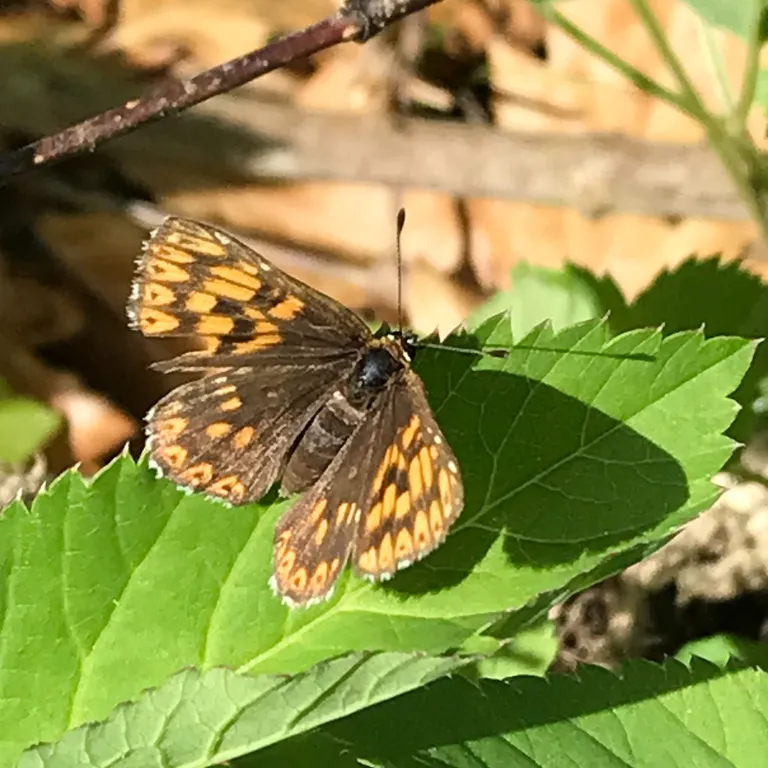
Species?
Hamearis lucina
